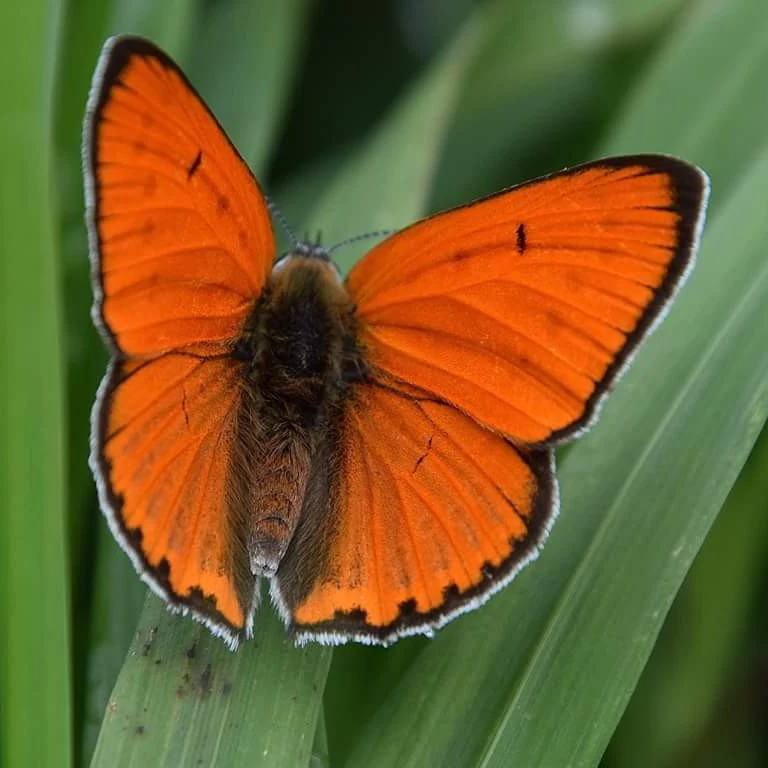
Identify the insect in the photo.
Lycaena dispar
